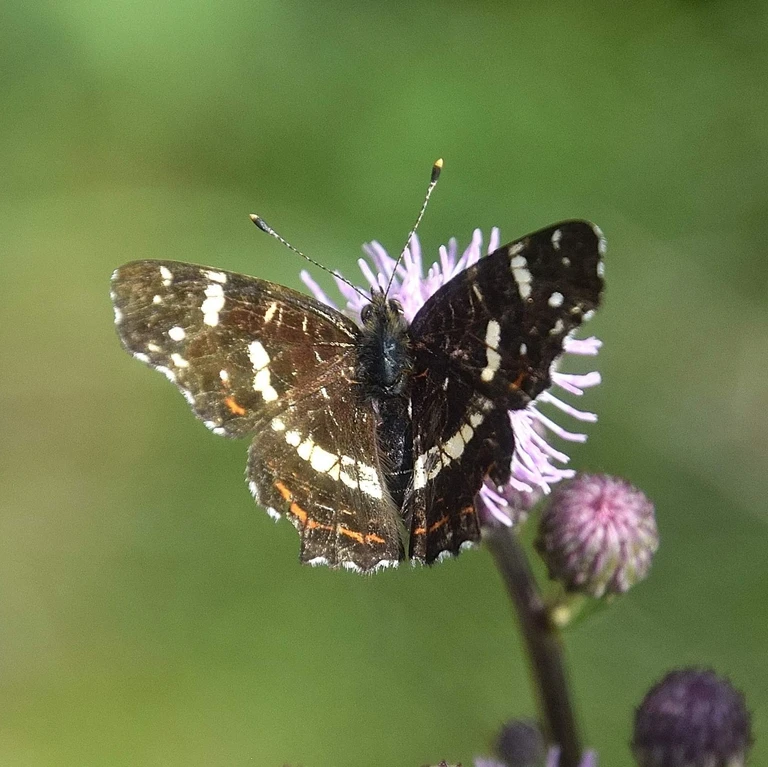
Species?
Araschnia levana
